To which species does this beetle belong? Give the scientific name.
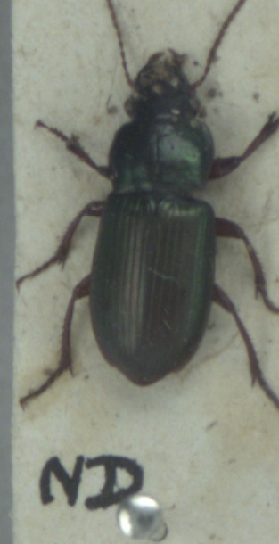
Harpalus affinis
